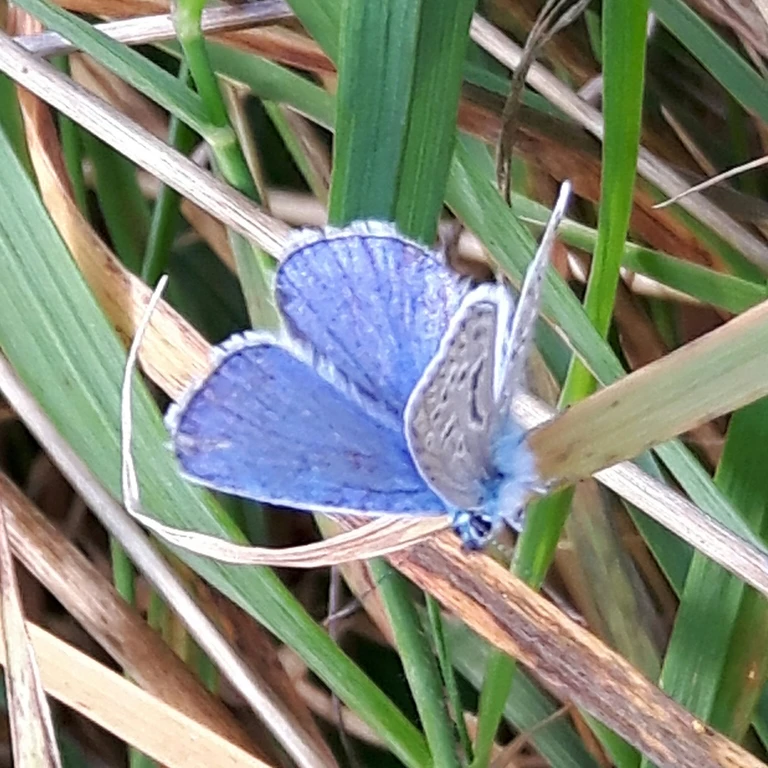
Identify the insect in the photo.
Polyommatus icarus
